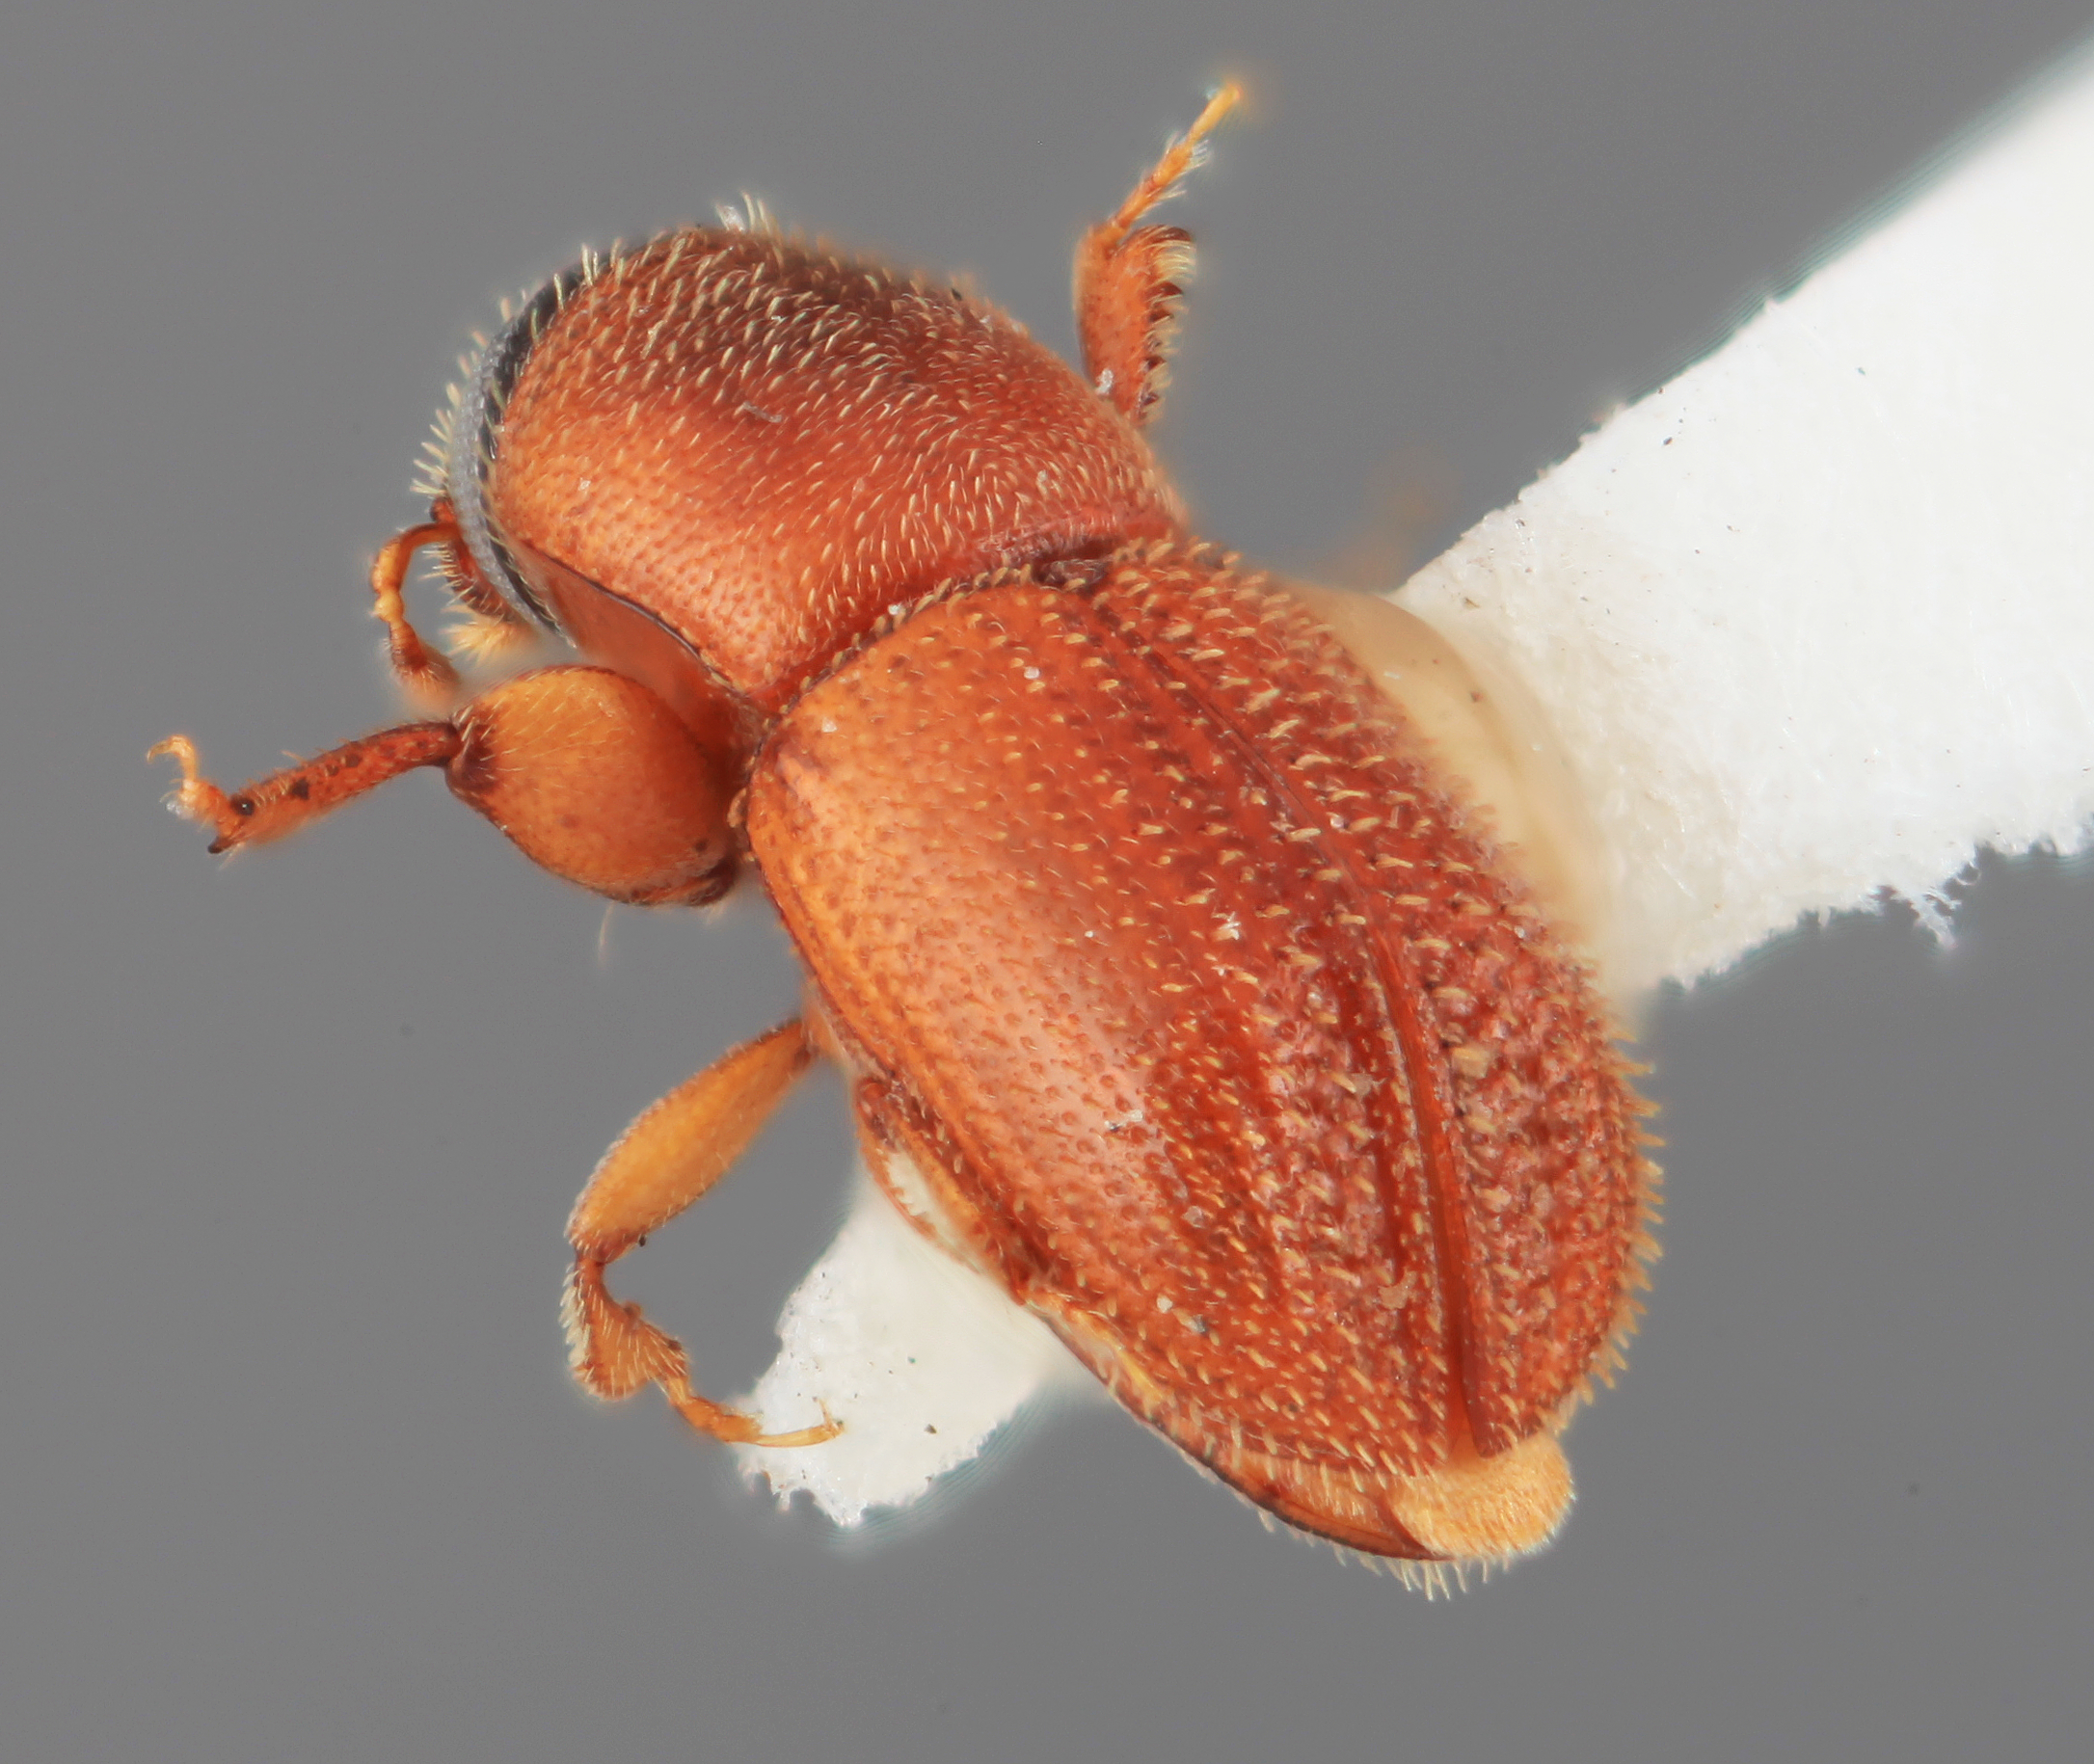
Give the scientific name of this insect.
Pycnarthrum brosimi
